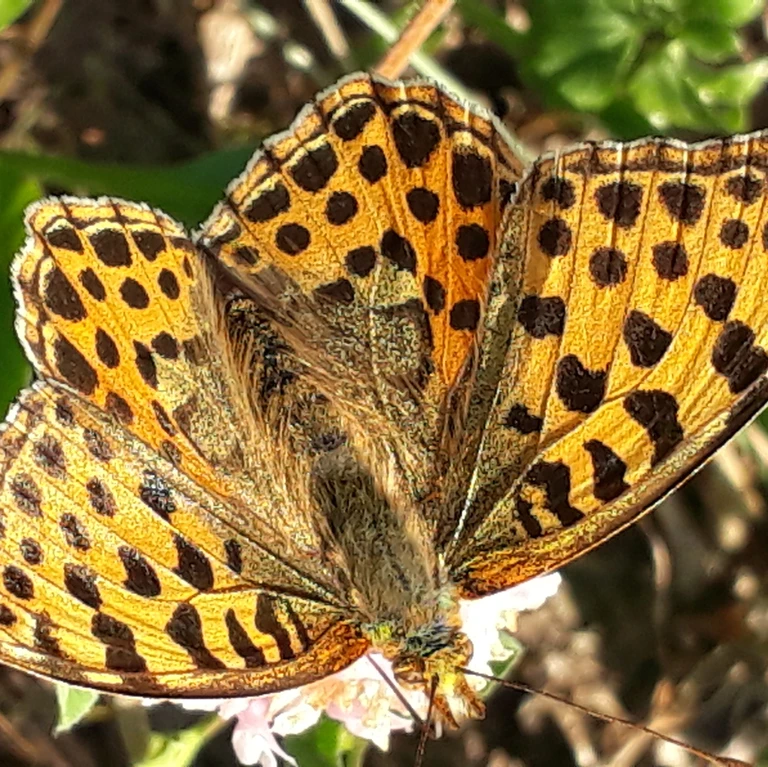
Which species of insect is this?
Issoria lathonia
